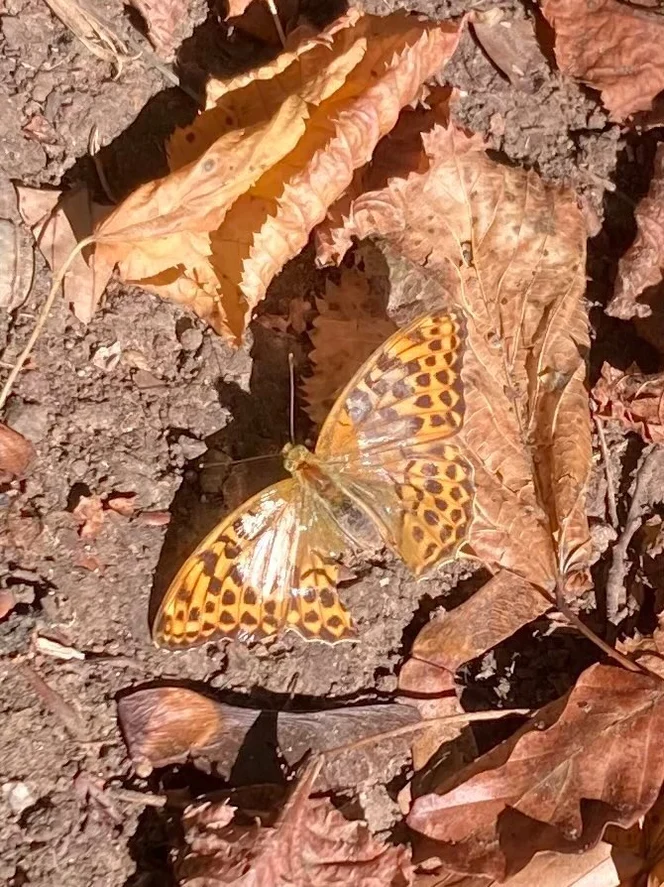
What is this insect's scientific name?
Argynnis paphia
